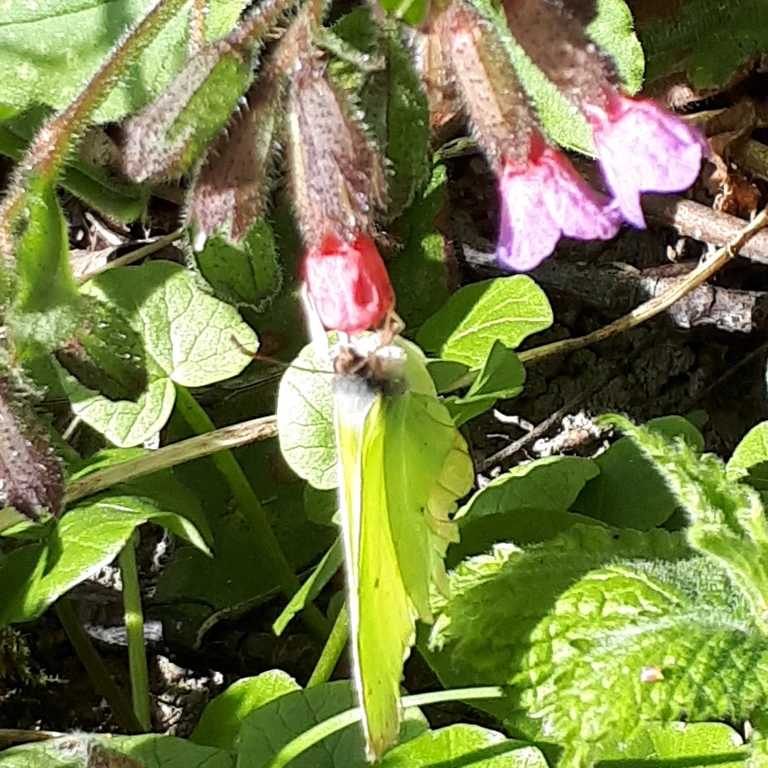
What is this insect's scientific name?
Gonepteryx rhamni
